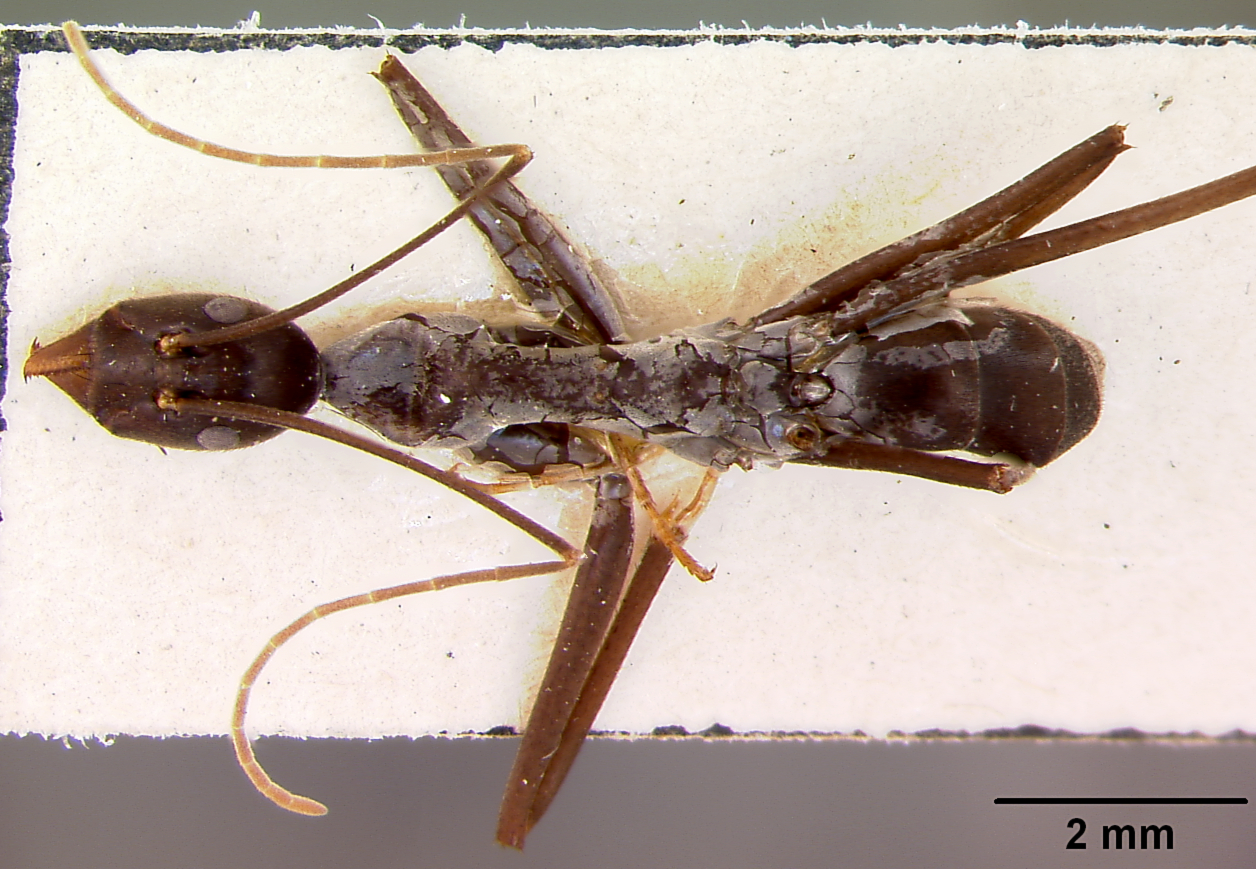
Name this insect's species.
Leptomyrmex niger
